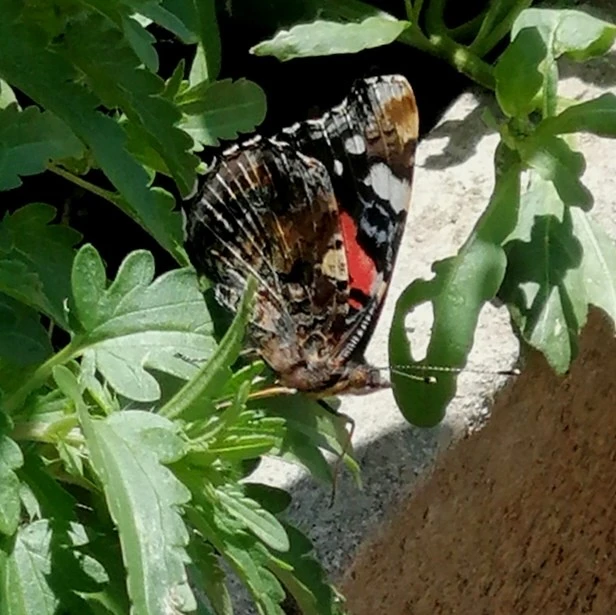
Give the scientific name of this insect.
Vanessa atalanta
